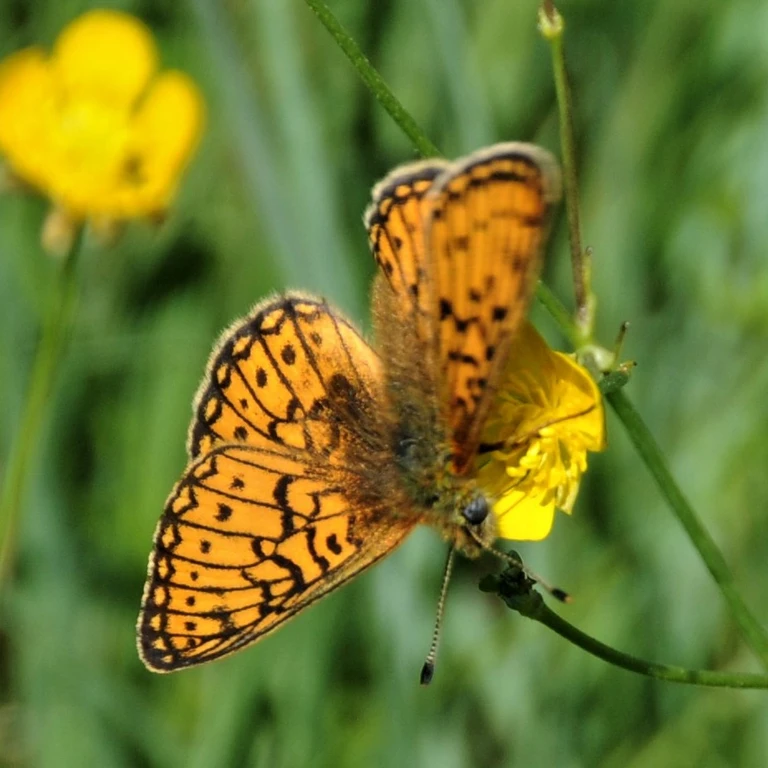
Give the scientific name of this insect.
Boloria eunomia
